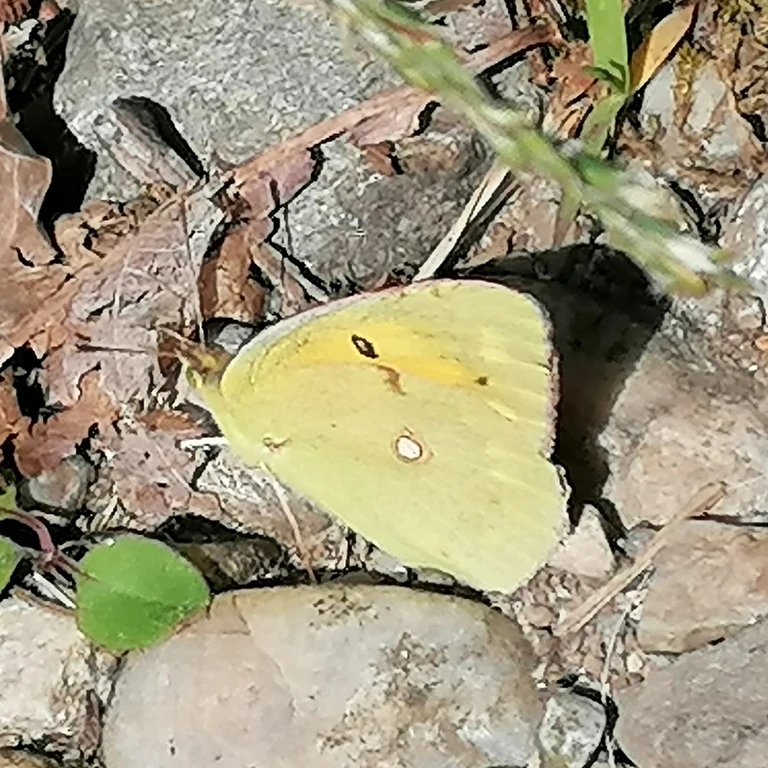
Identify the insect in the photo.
Colias croceus
